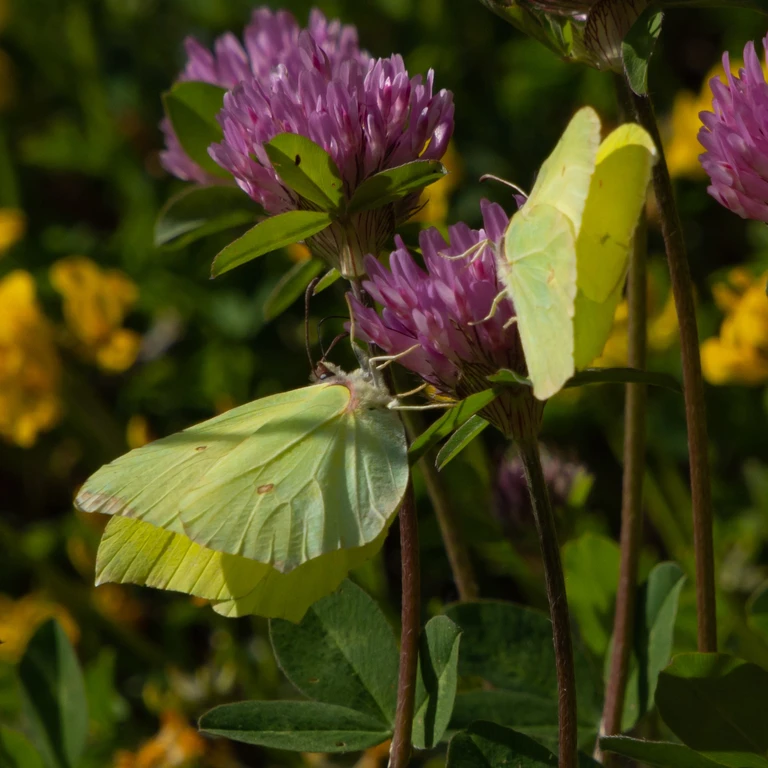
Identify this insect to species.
Gonepteryx rhamni
